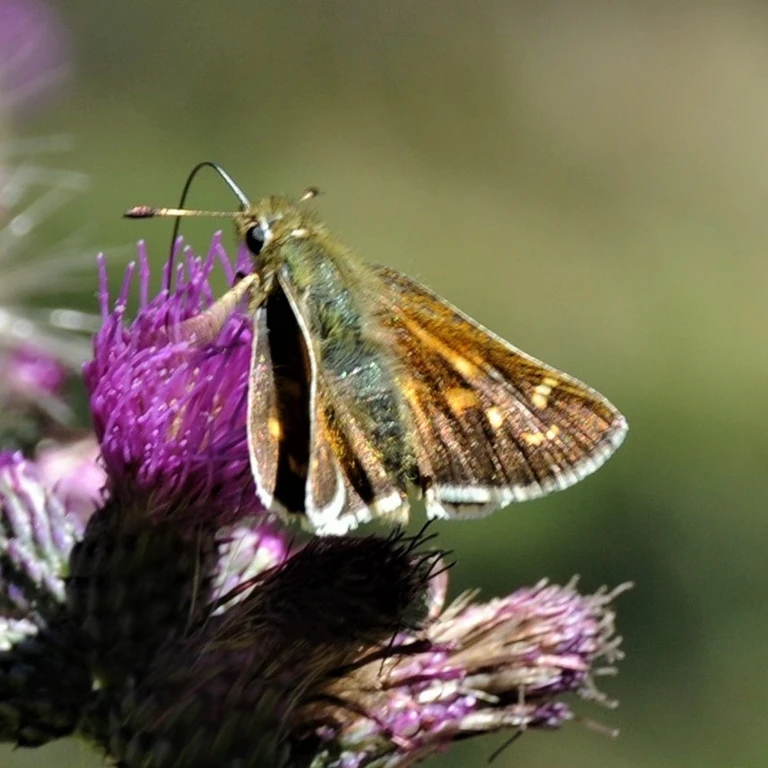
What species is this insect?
Hesperia comma
